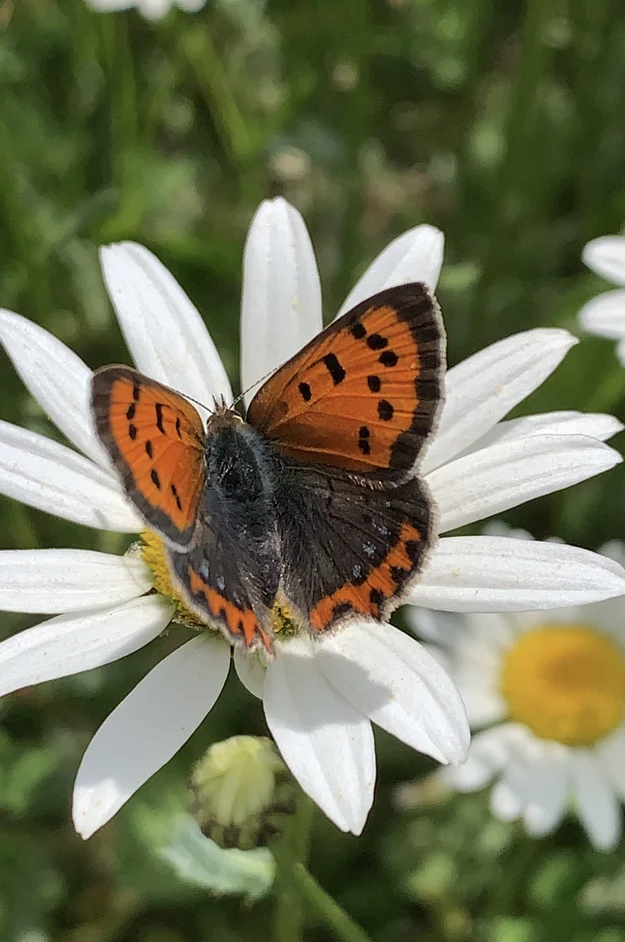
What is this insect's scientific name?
Lycaena phlaeas
